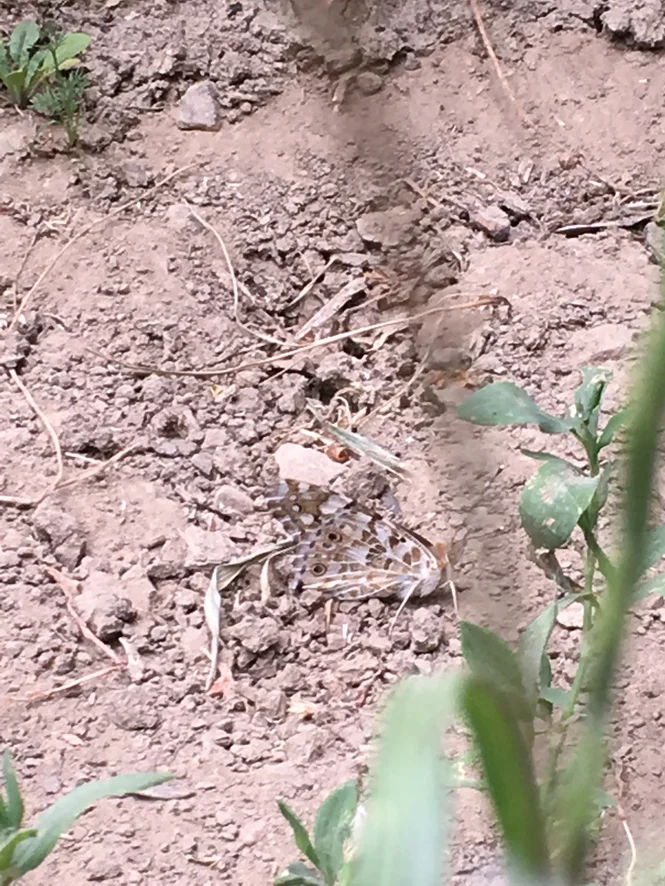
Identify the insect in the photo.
Vanessa cardui
